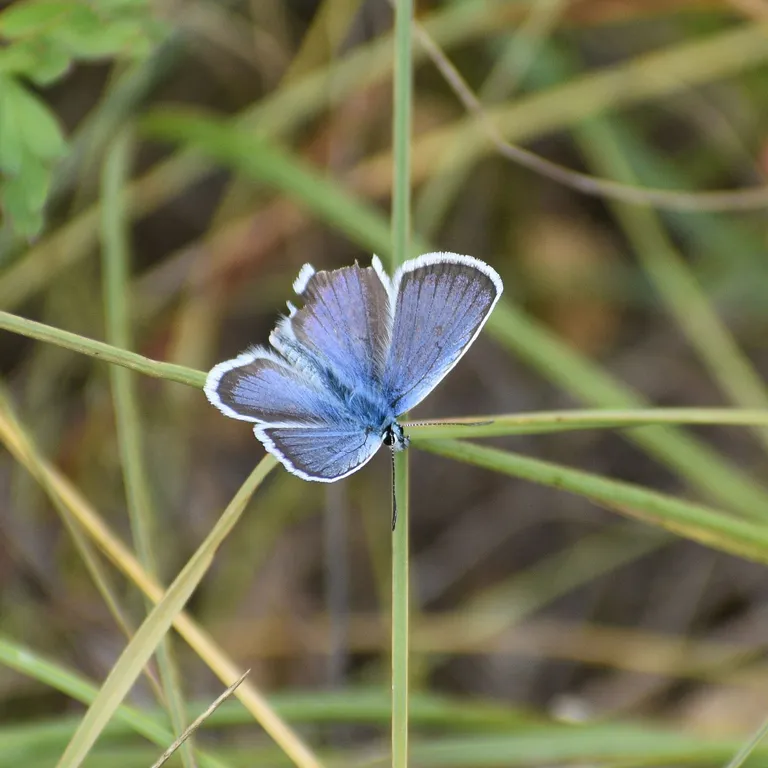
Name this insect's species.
Plebejus argus
